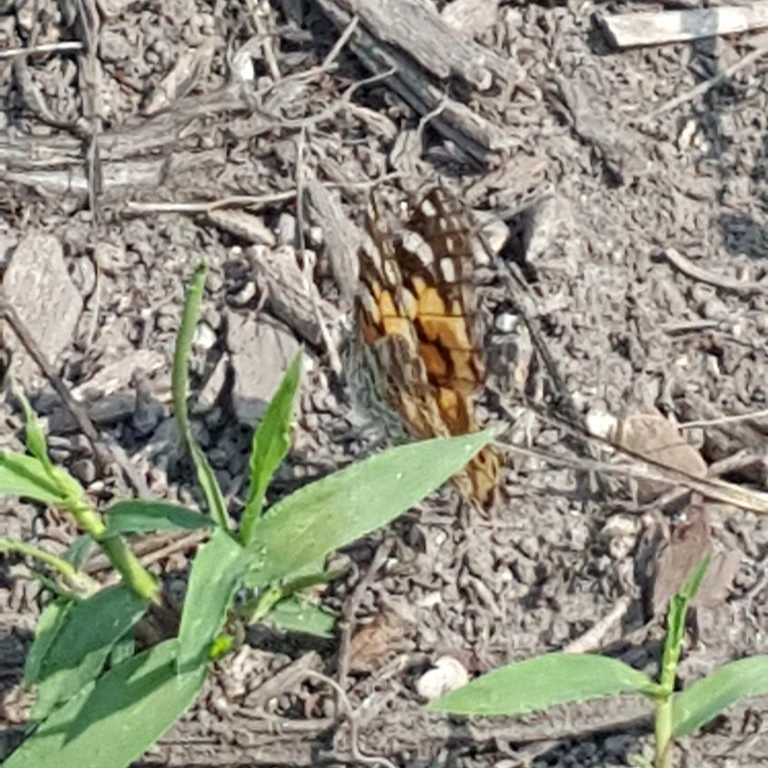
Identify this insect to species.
Vanessa cardui
